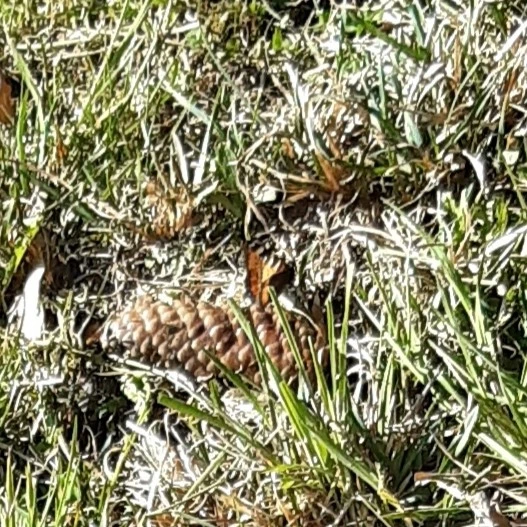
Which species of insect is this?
Aglais urticae
